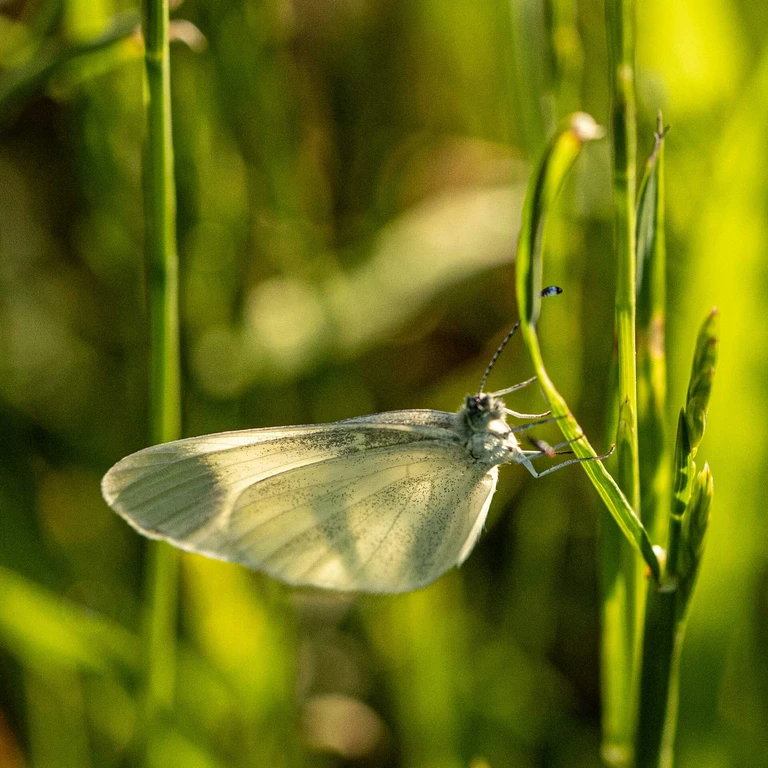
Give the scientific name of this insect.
Leptidea sinapis/juvernica
